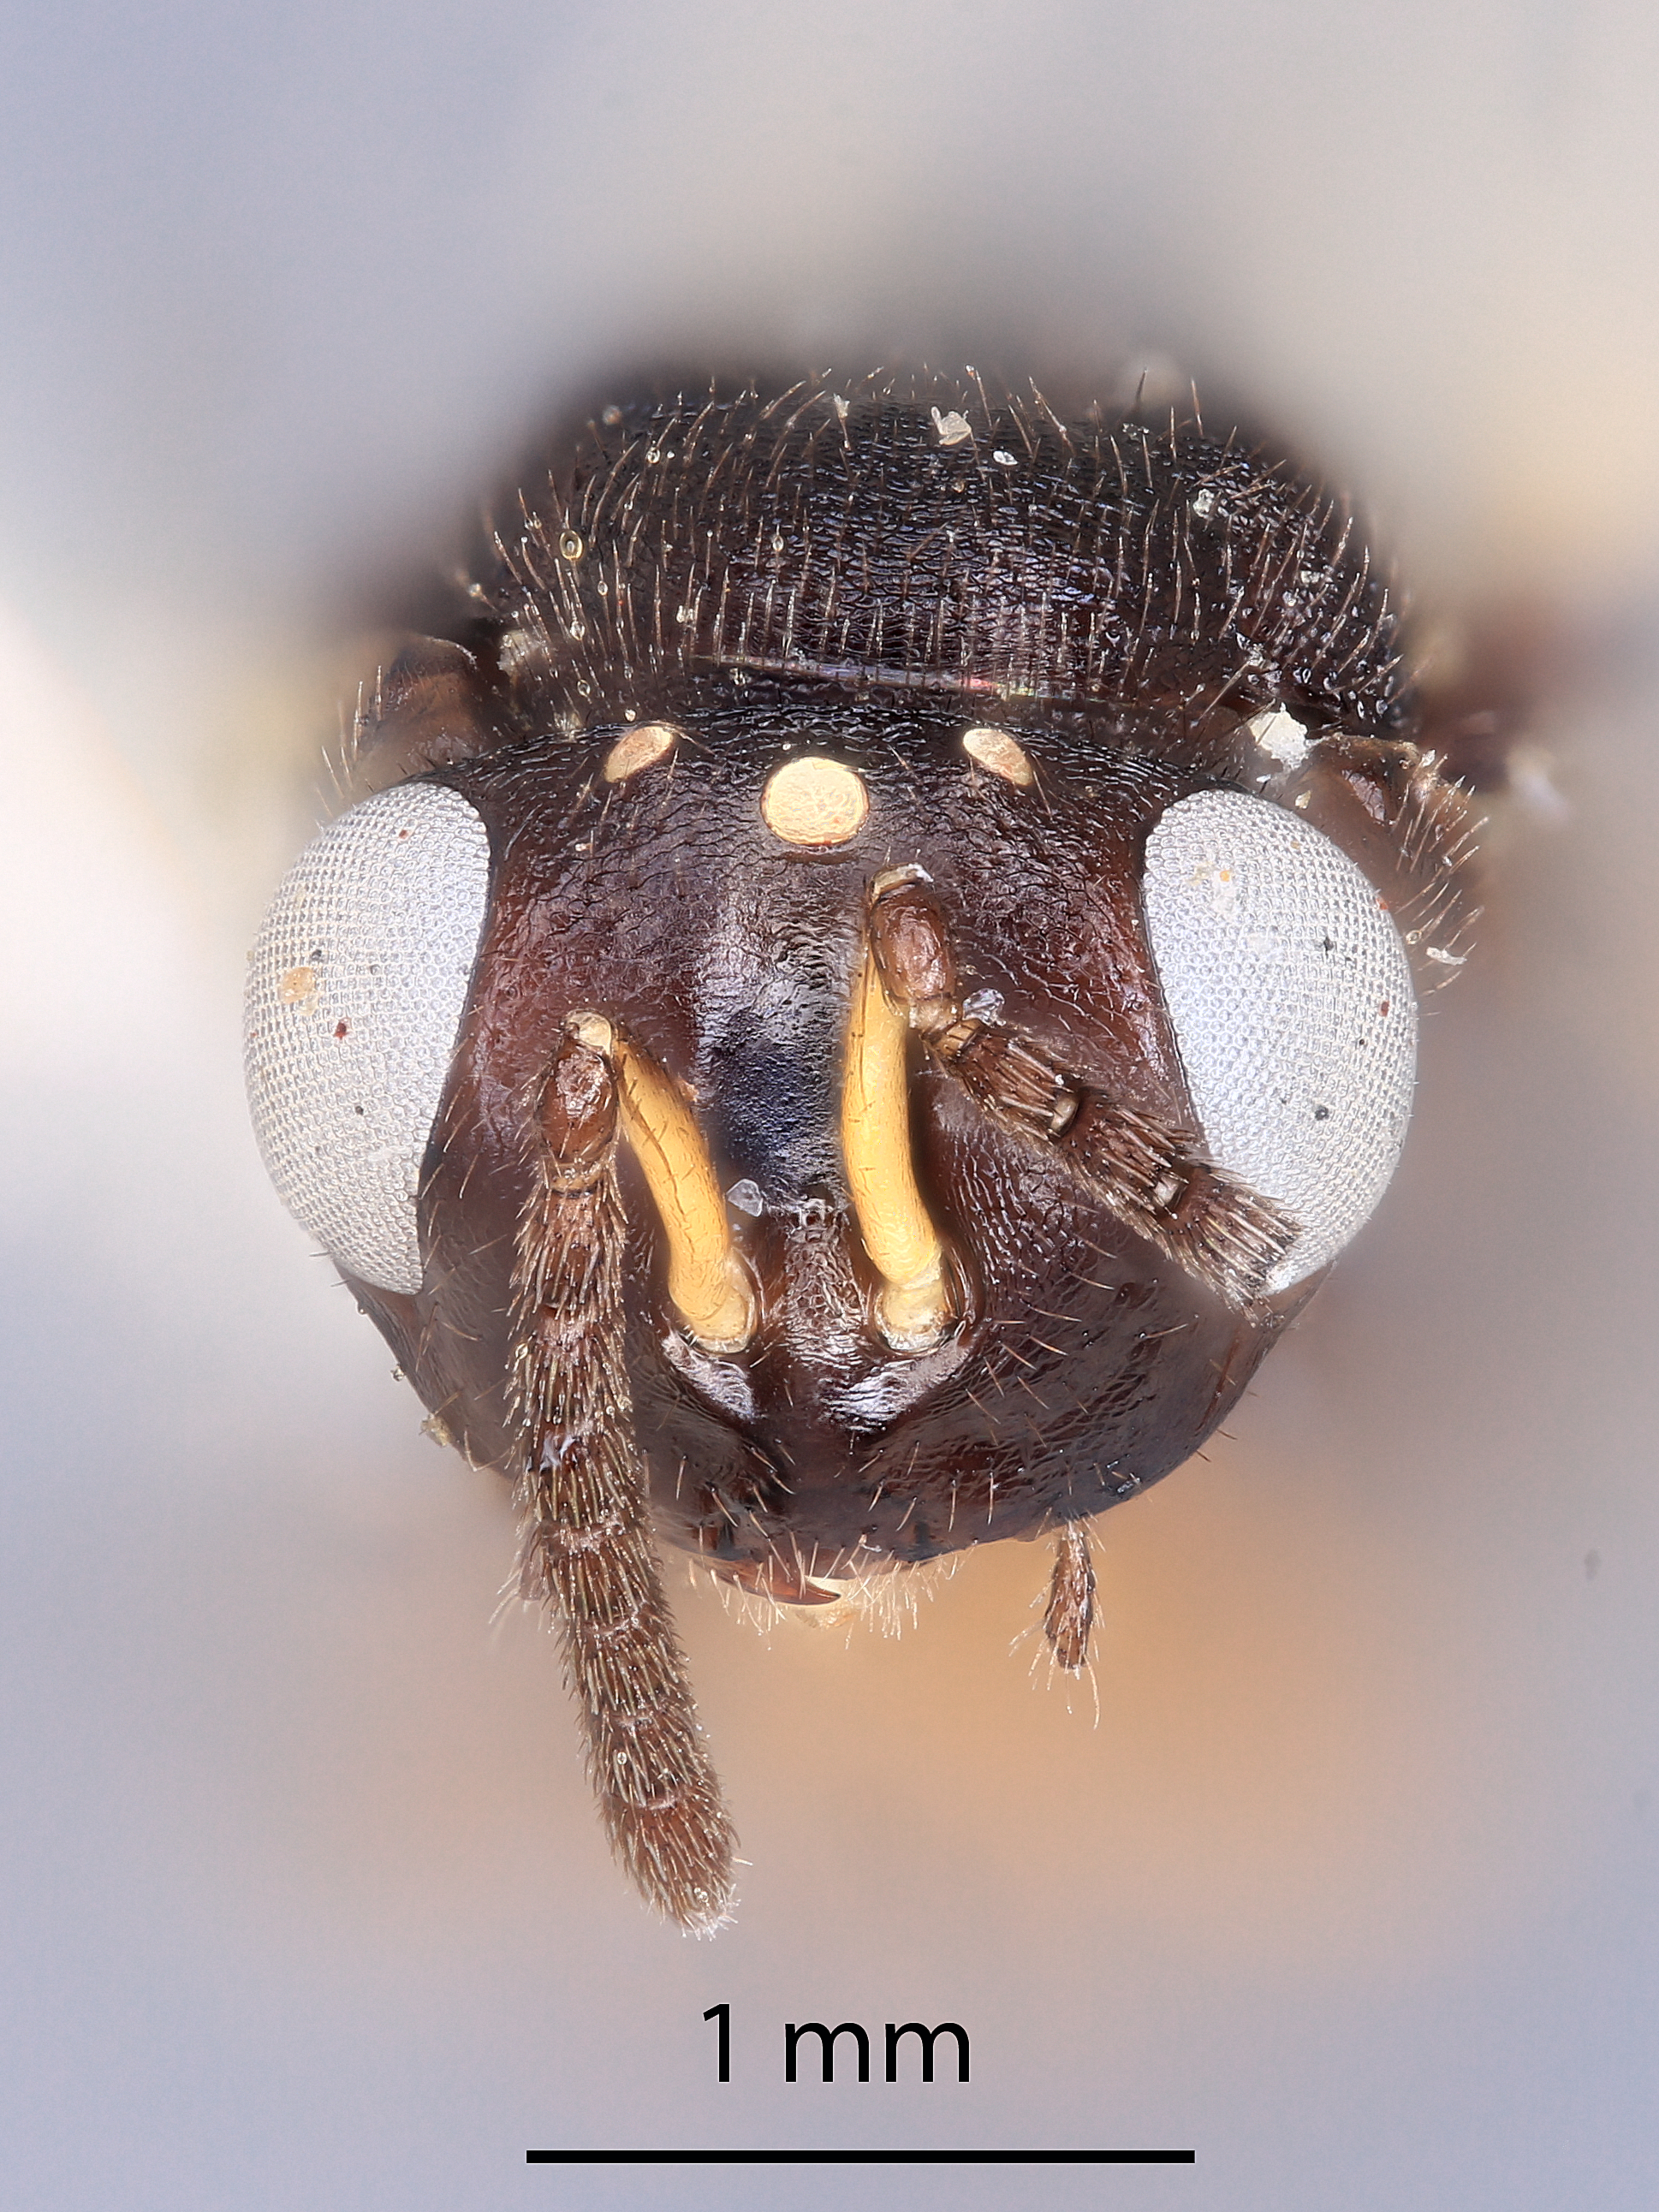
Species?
Tanaostigmodes fisheri
